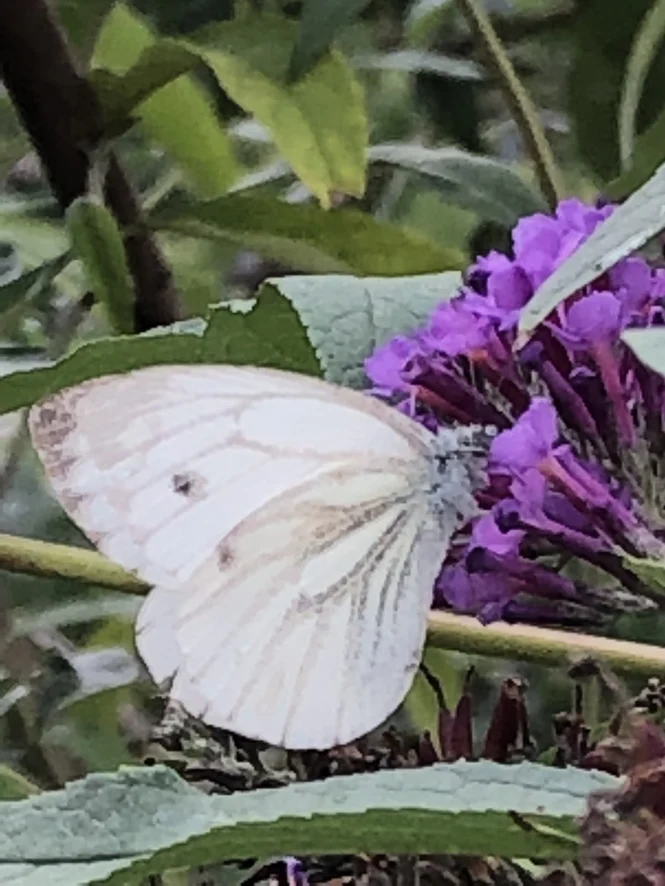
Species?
Pieris napi
